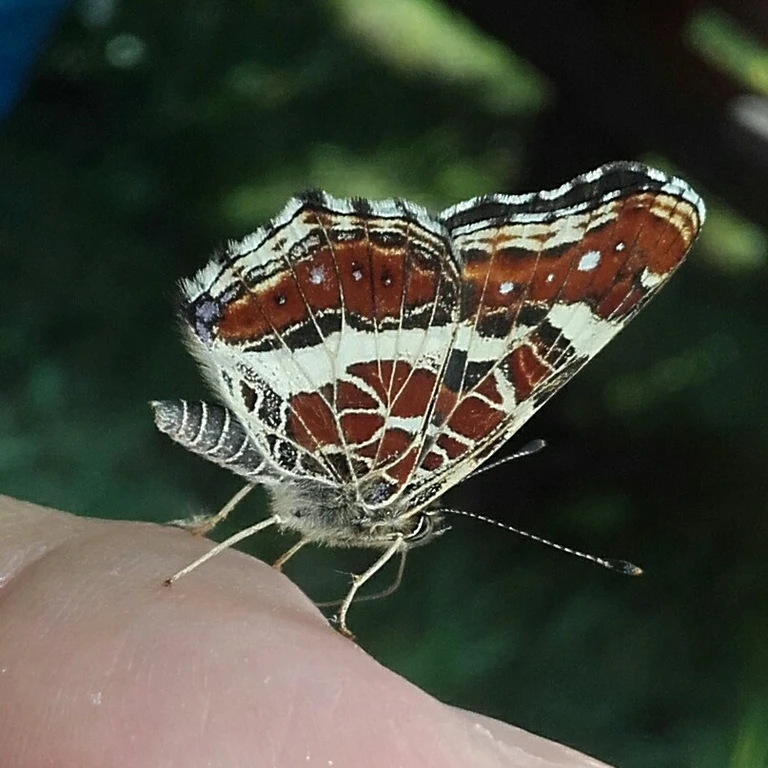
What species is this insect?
Araschnia levana
